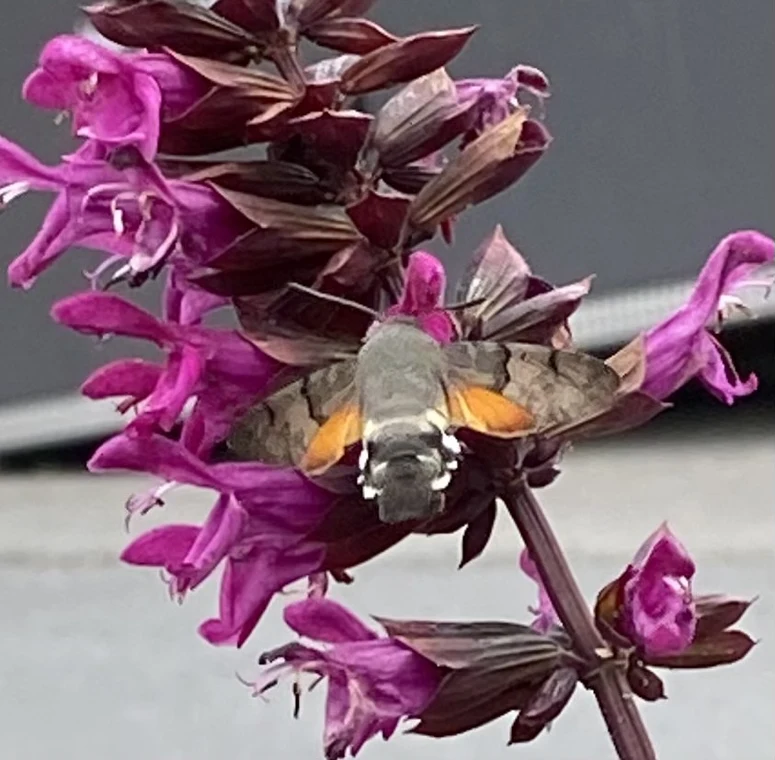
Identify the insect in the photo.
Macroglossum stellatarum
